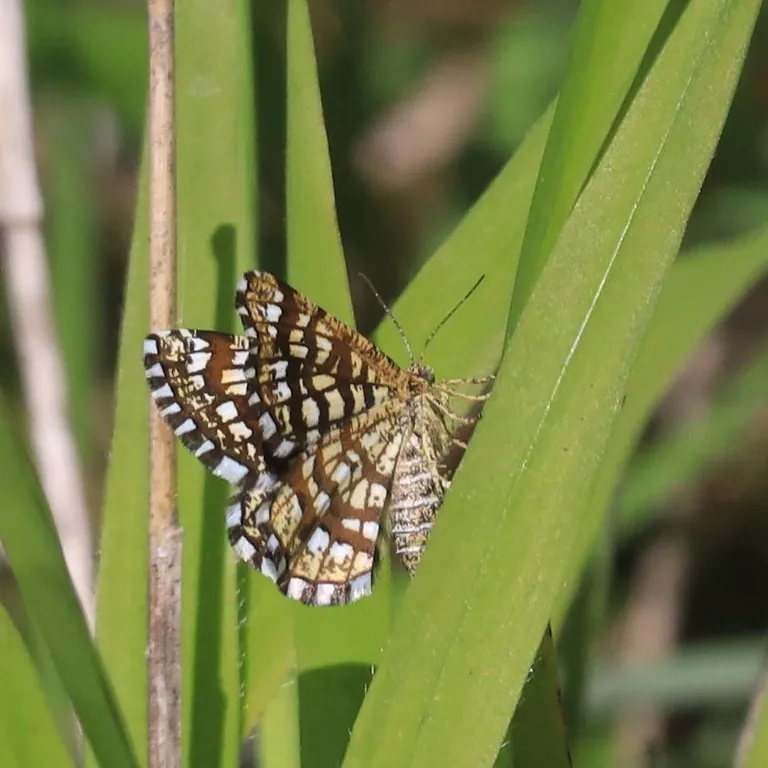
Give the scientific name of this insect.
Chiasmia clathrata
